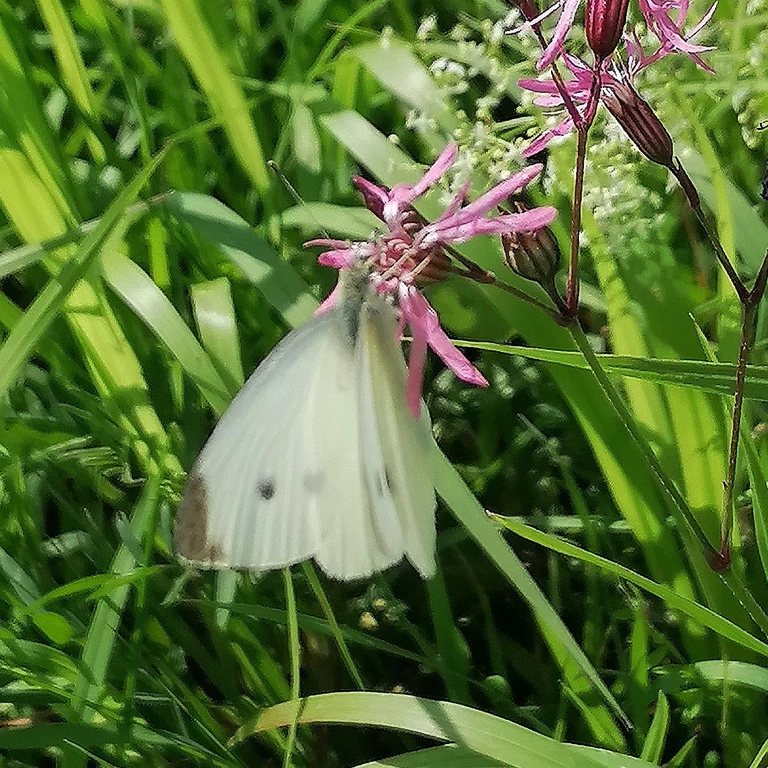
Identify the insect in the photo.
Pieris rapae
